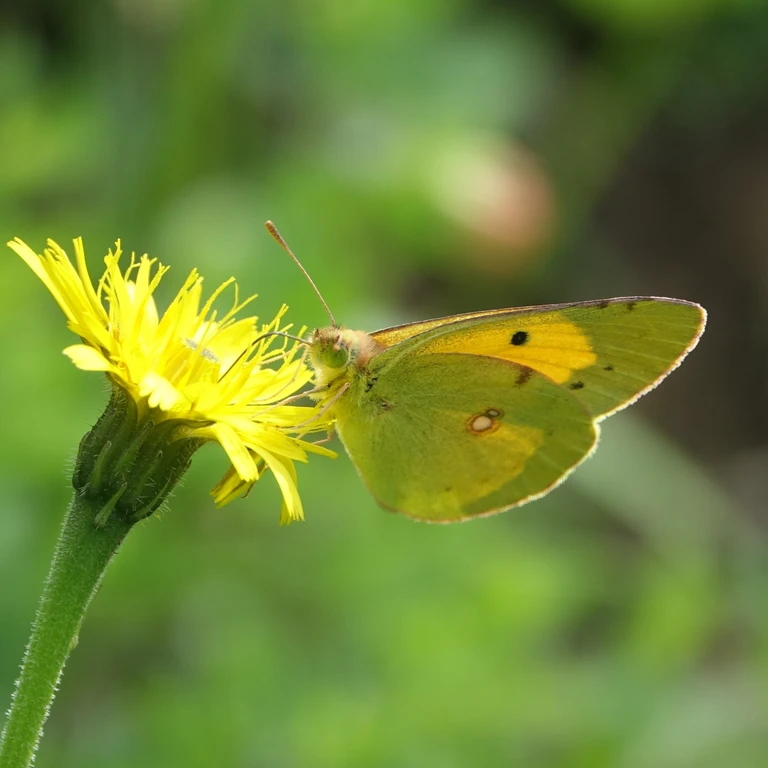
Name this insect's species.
Colias croceus
